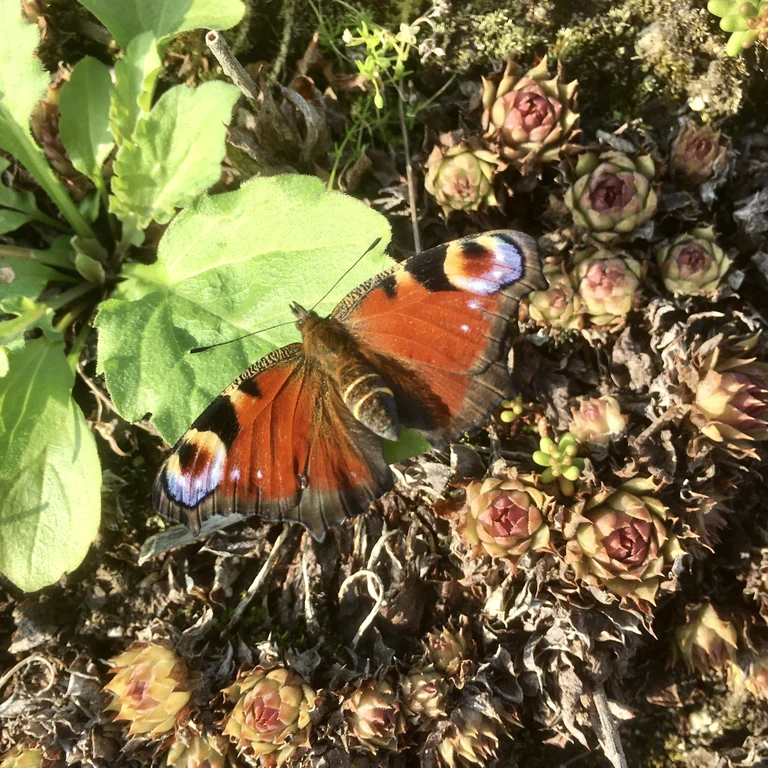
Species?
Aglais io
